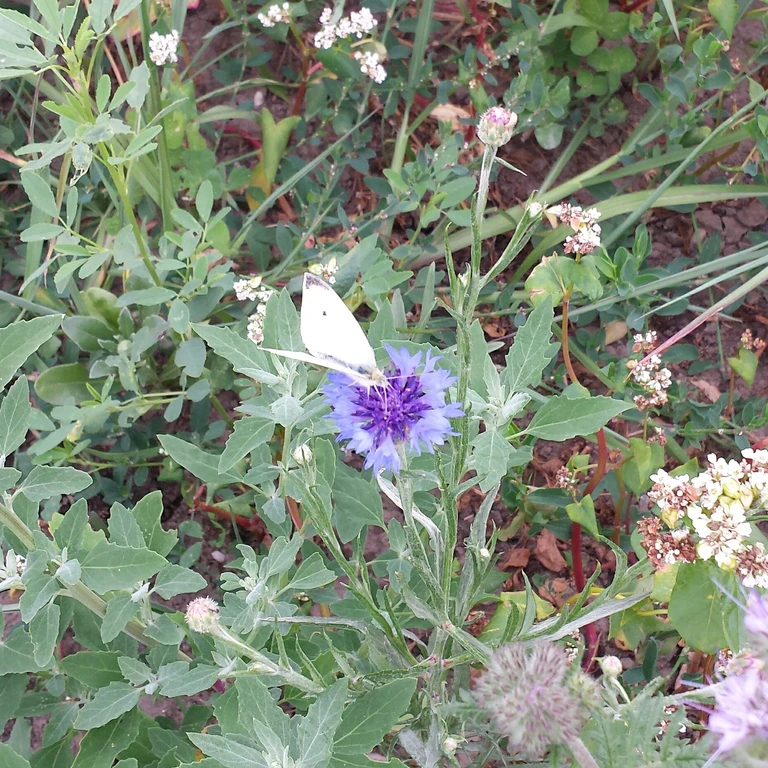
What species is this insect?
Pieris rapae
